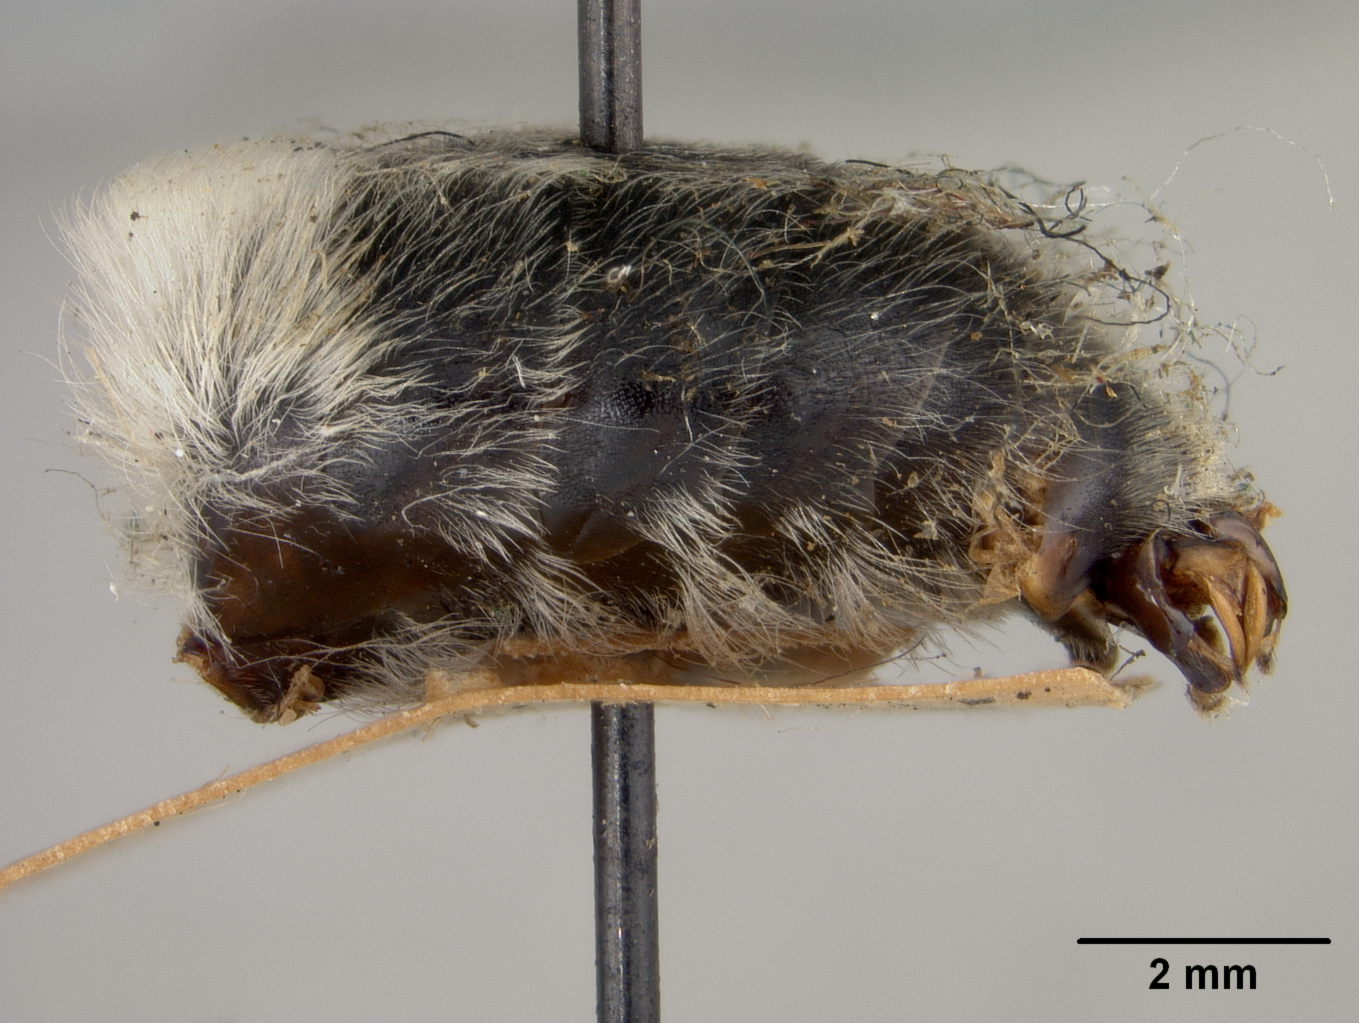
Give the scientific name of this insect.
Emphoropsis murihirta
